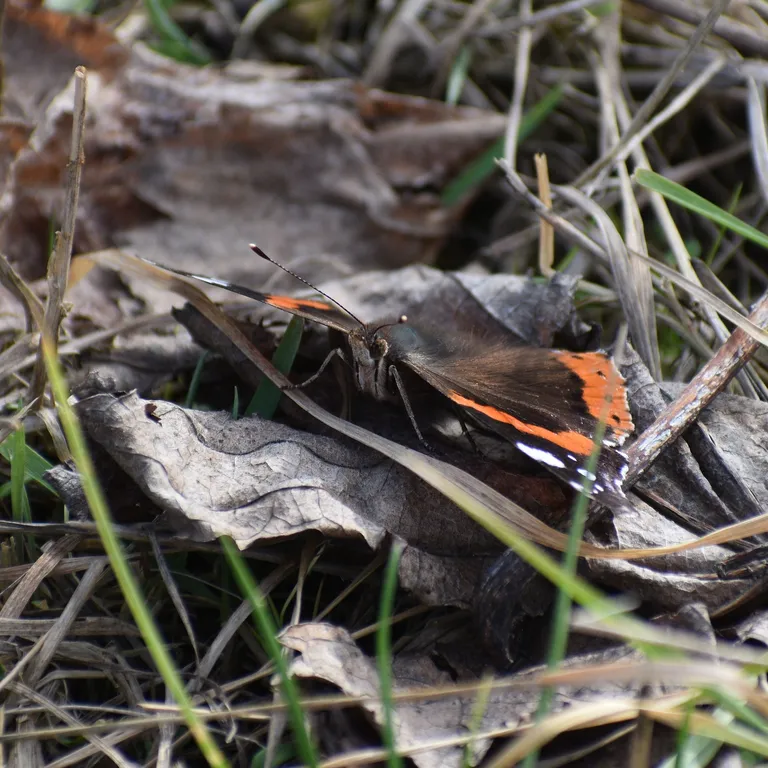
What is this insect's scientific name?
Vanessa atalanta
